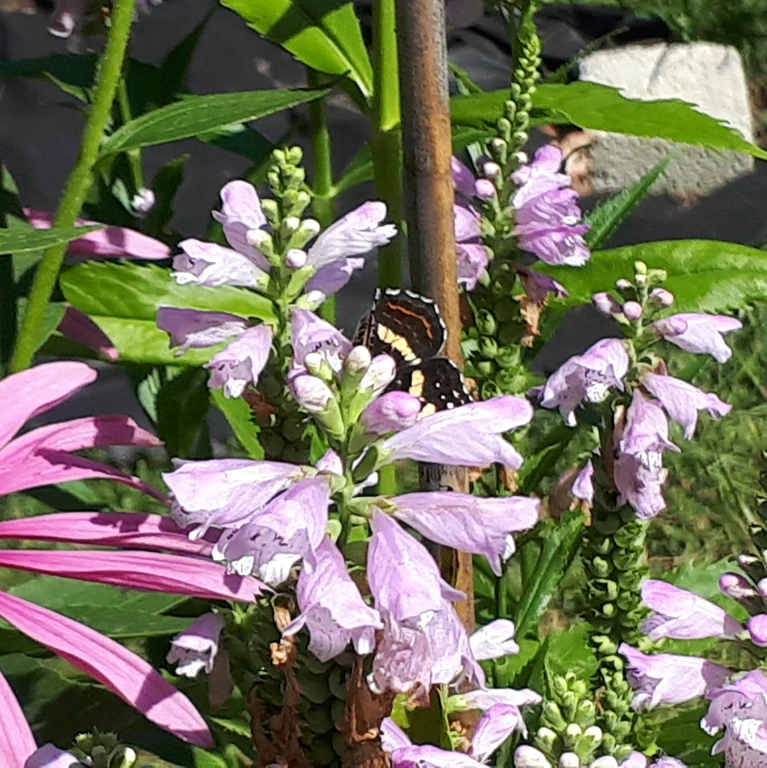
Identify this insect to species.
Araschnia levana
